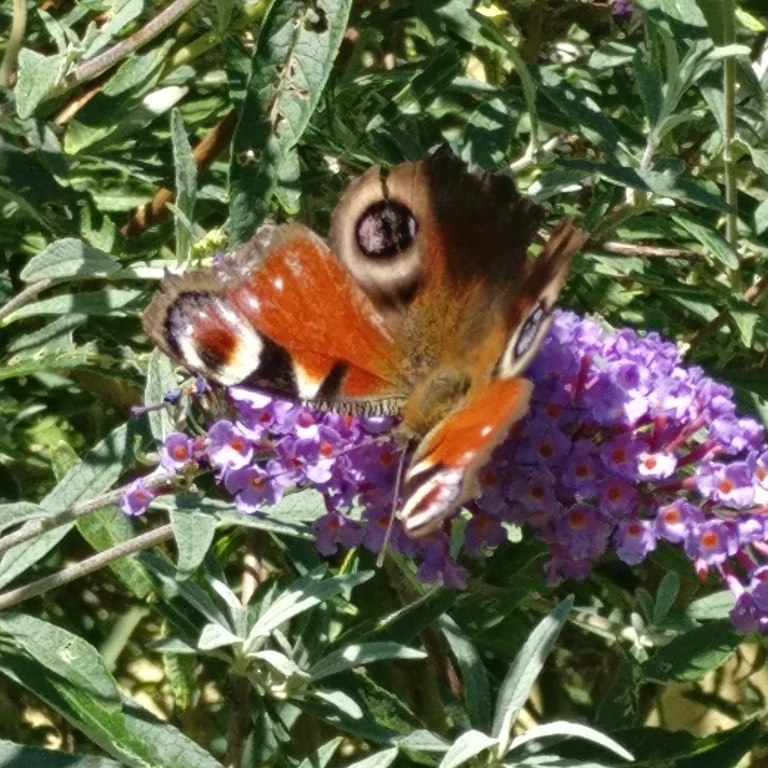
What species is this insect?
Aglais io
